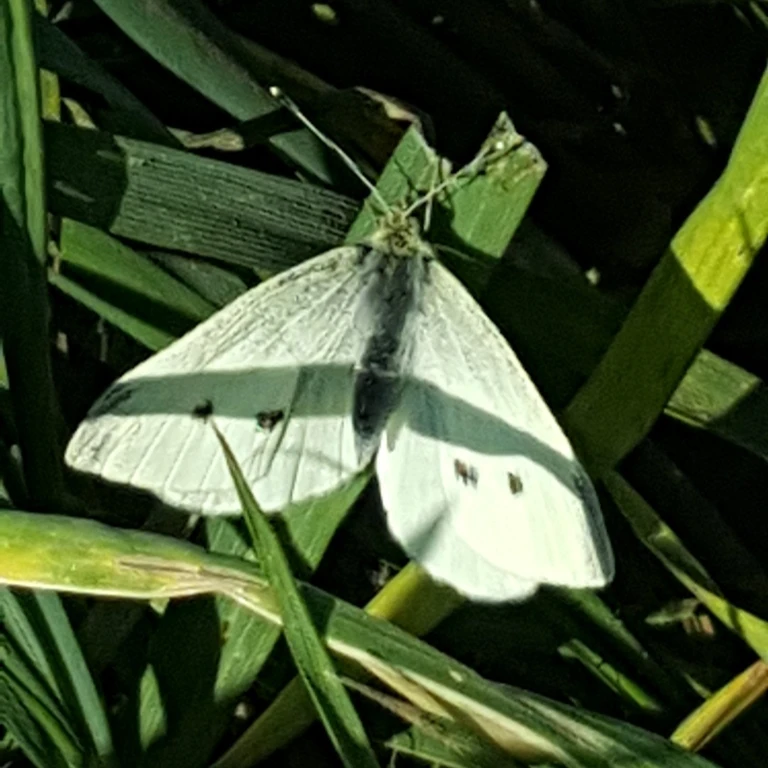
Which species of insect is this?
Pieris rapae
